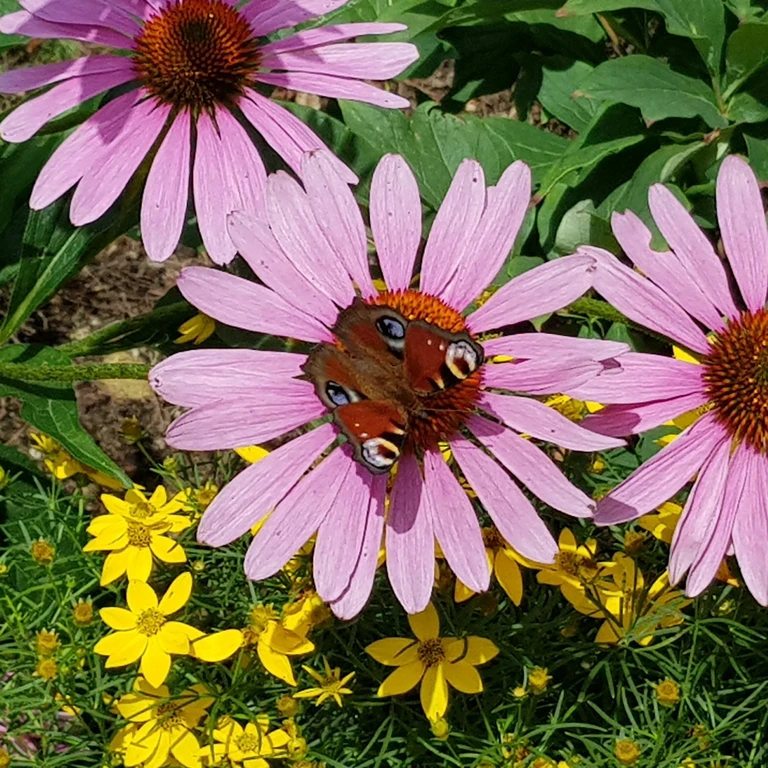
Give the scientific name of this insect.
Aglais io
